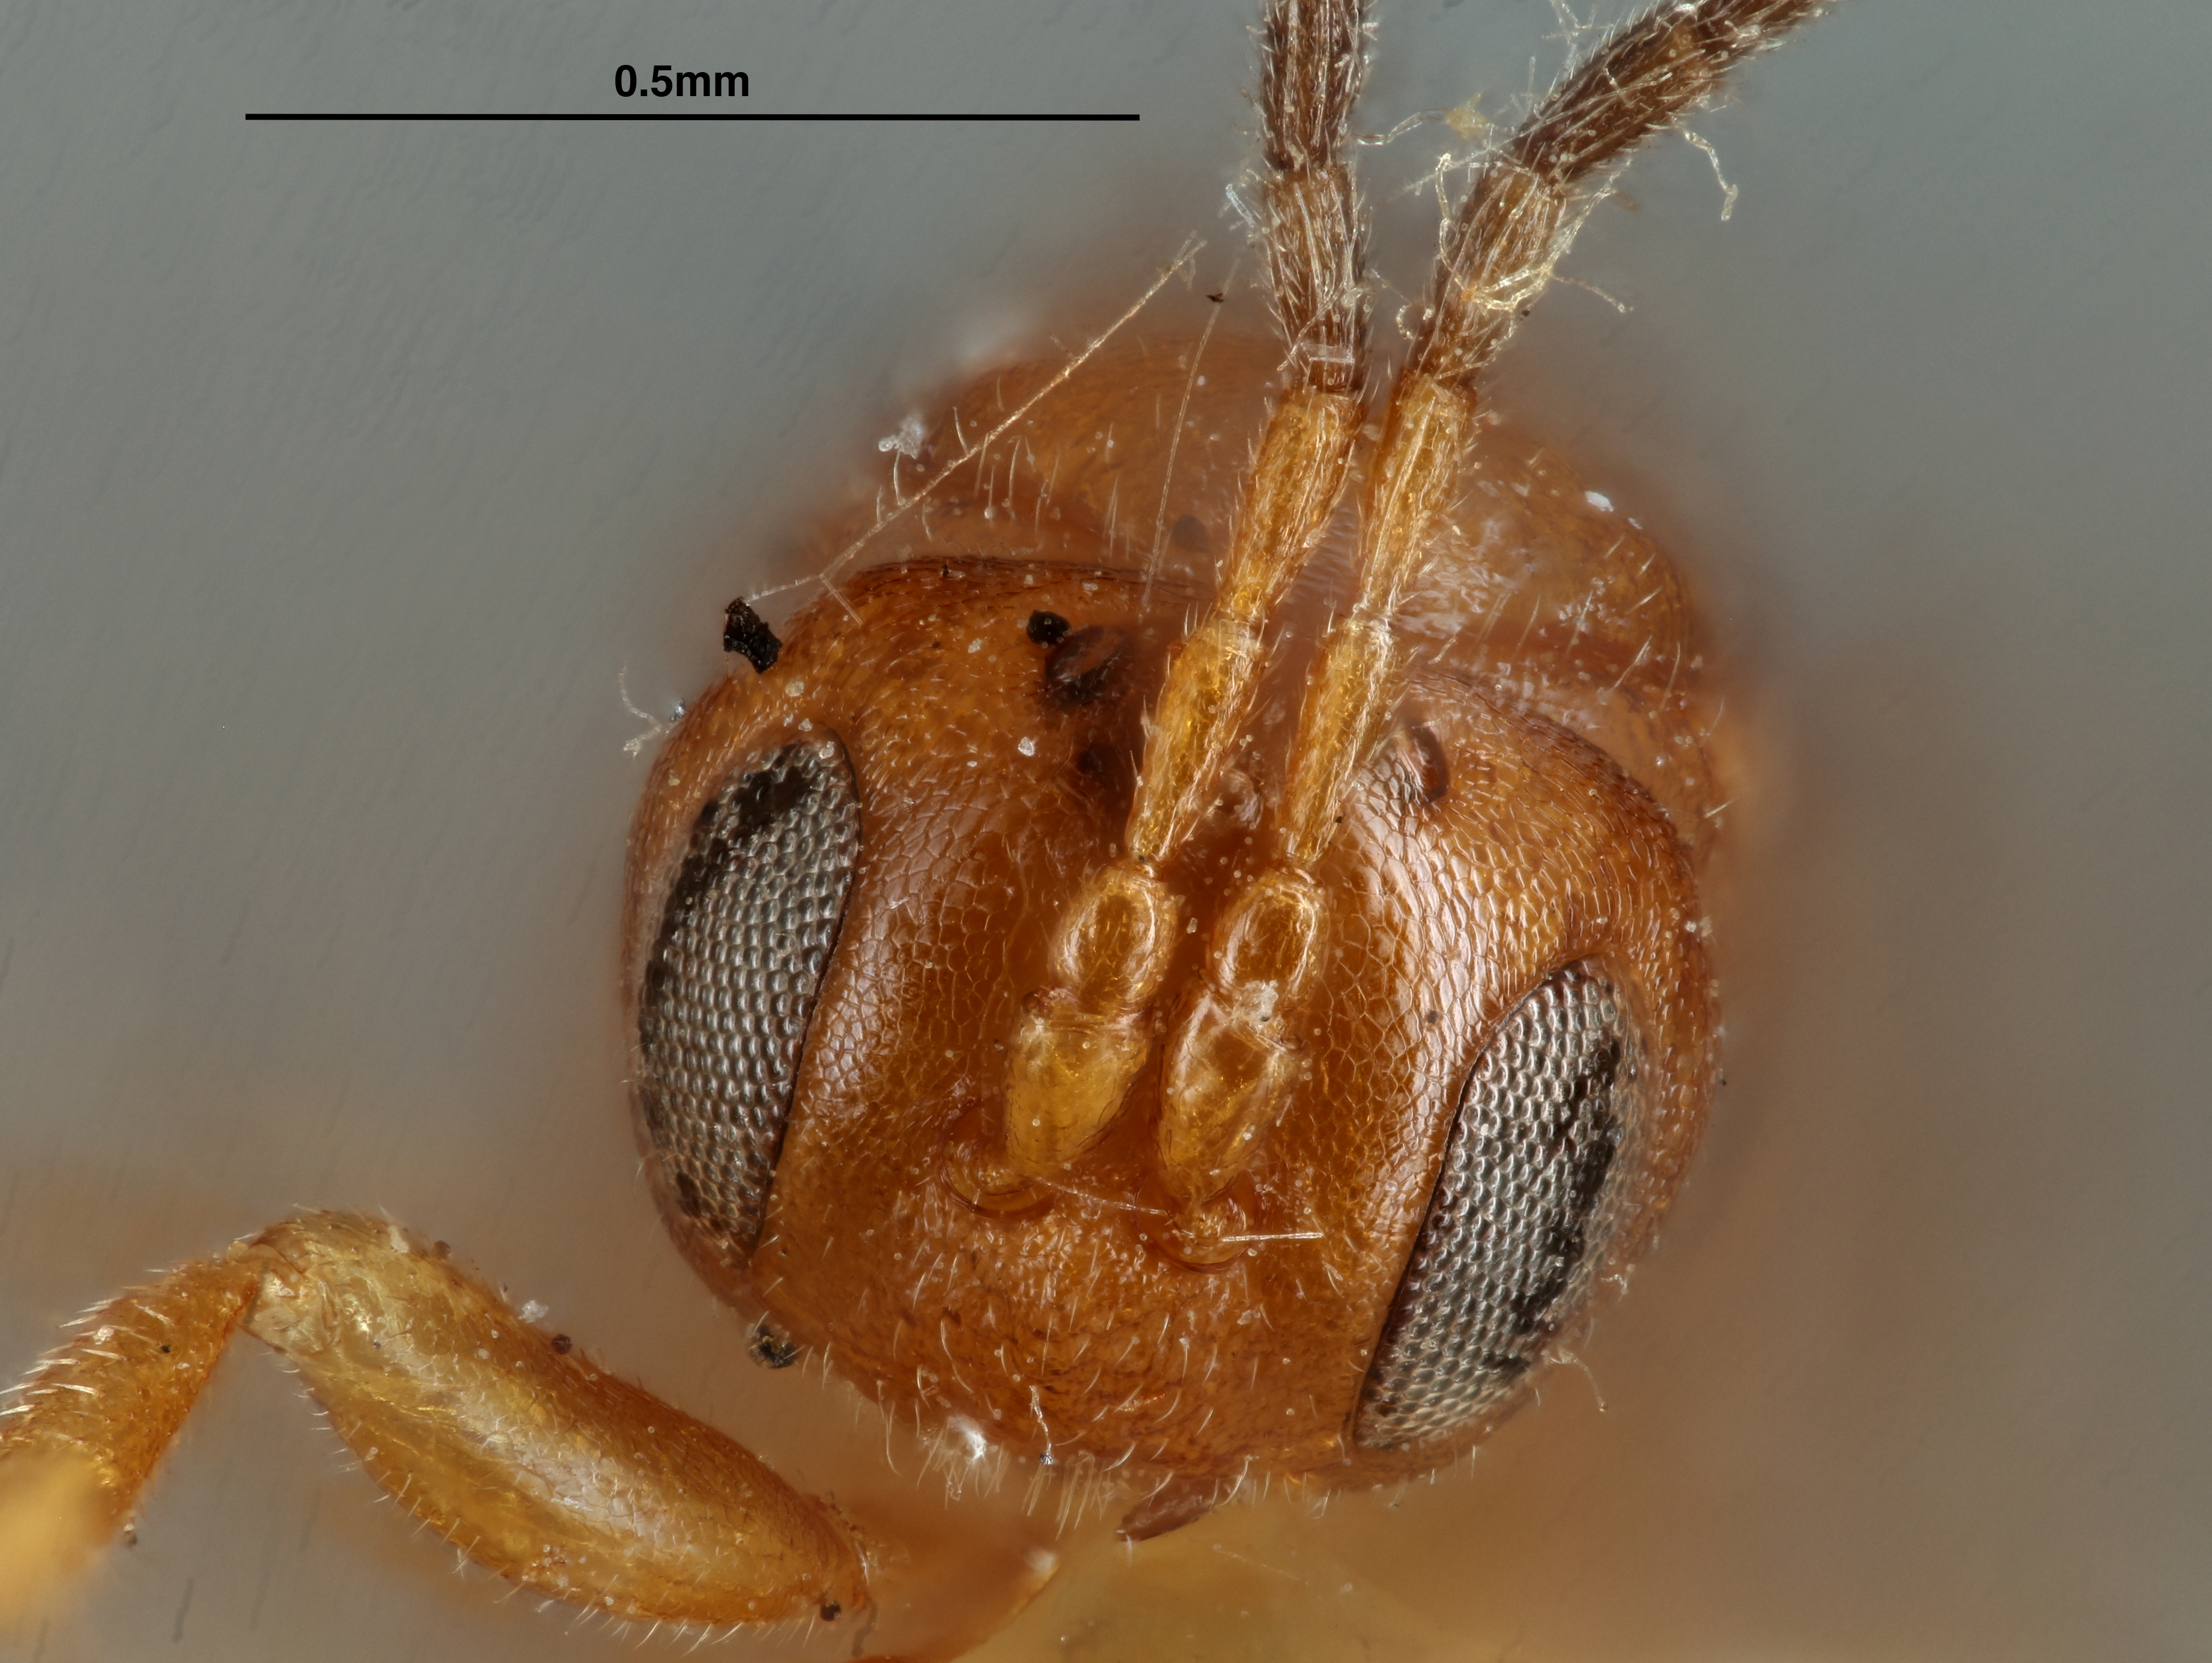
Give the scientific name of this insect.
Cynips quercus
